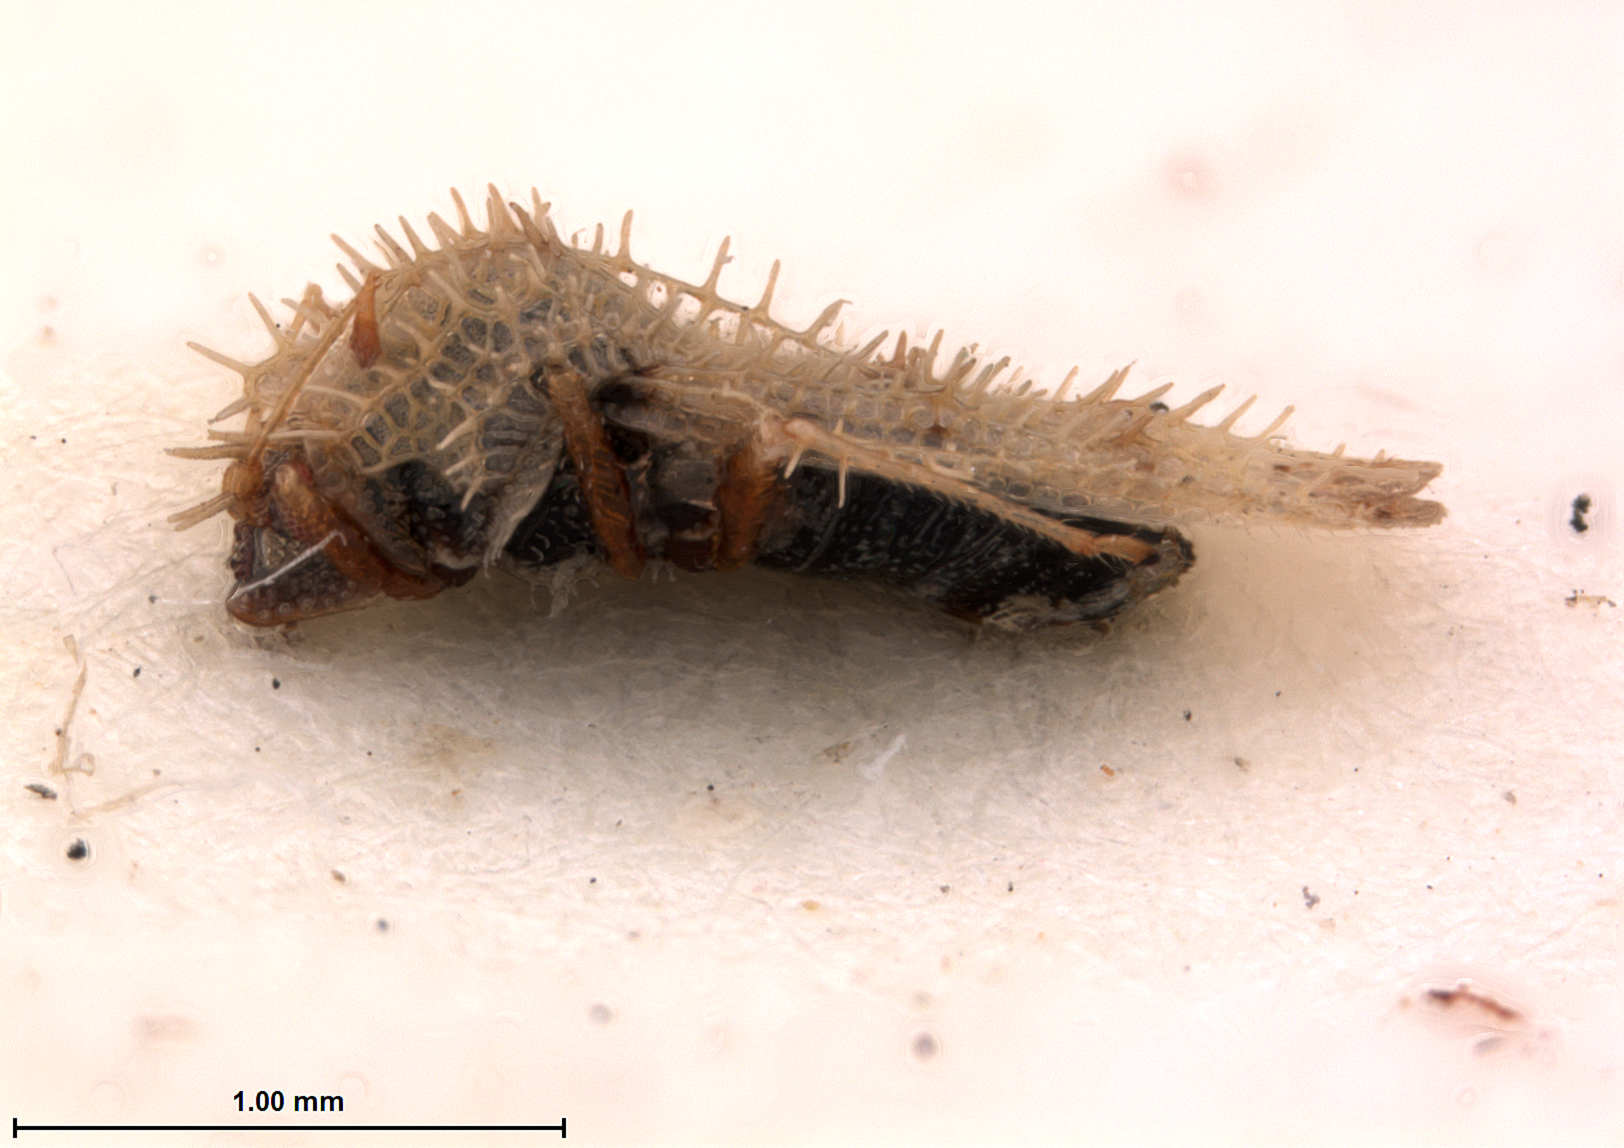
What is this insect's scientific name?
Urentius maculatus
